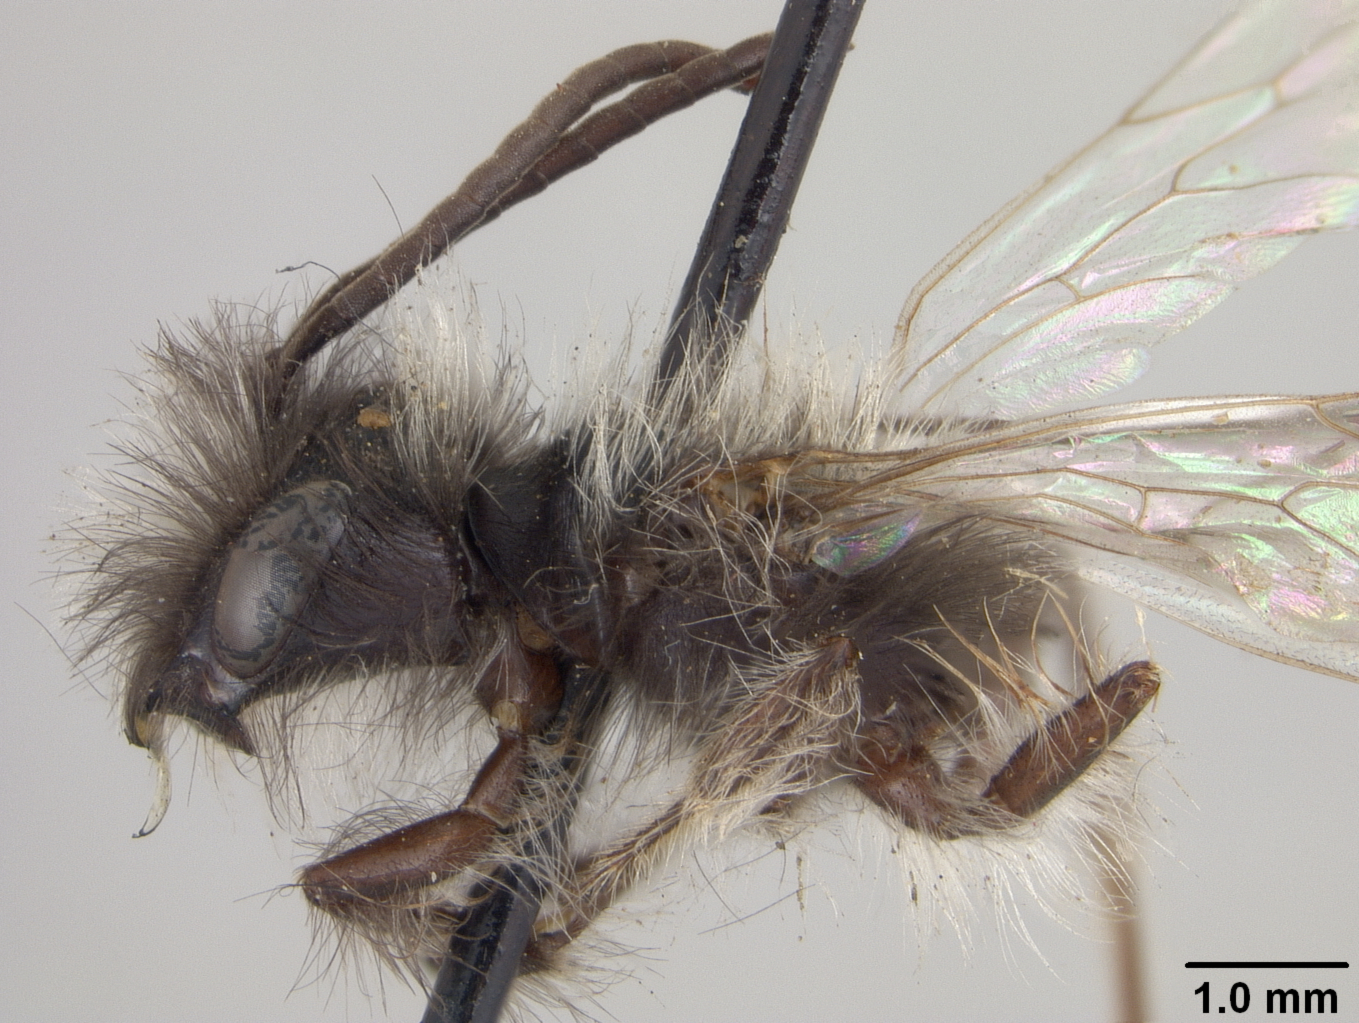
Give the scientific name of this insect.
Andrena perarmata
